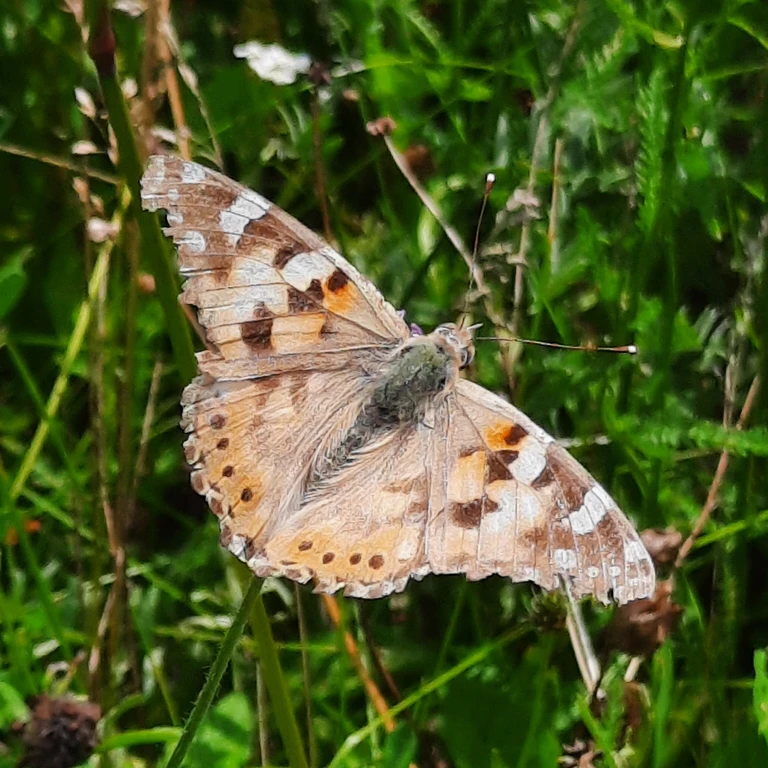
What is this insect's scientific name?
Vanessa cardui
